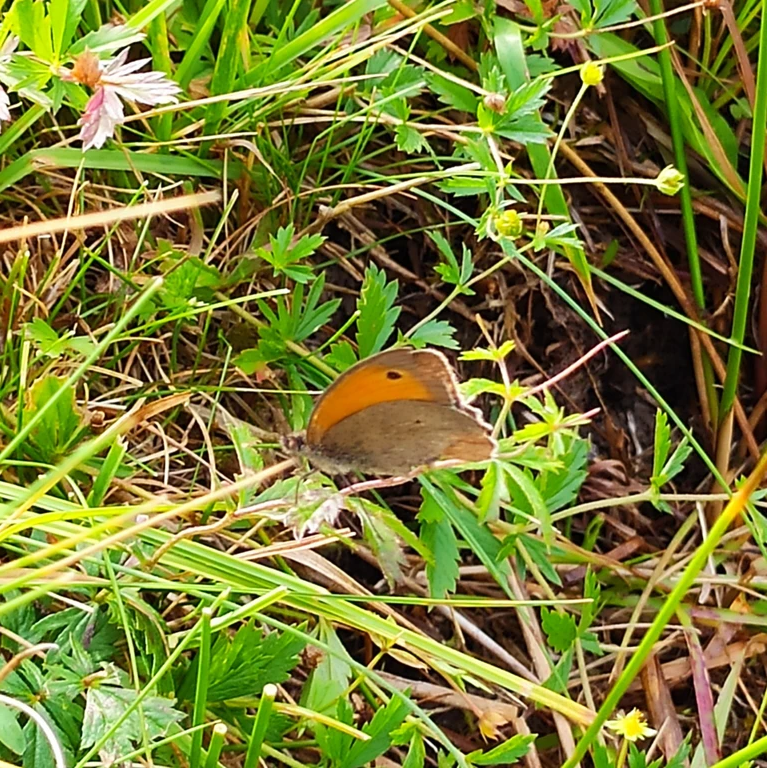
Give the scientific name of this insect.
Maniola jurtina
